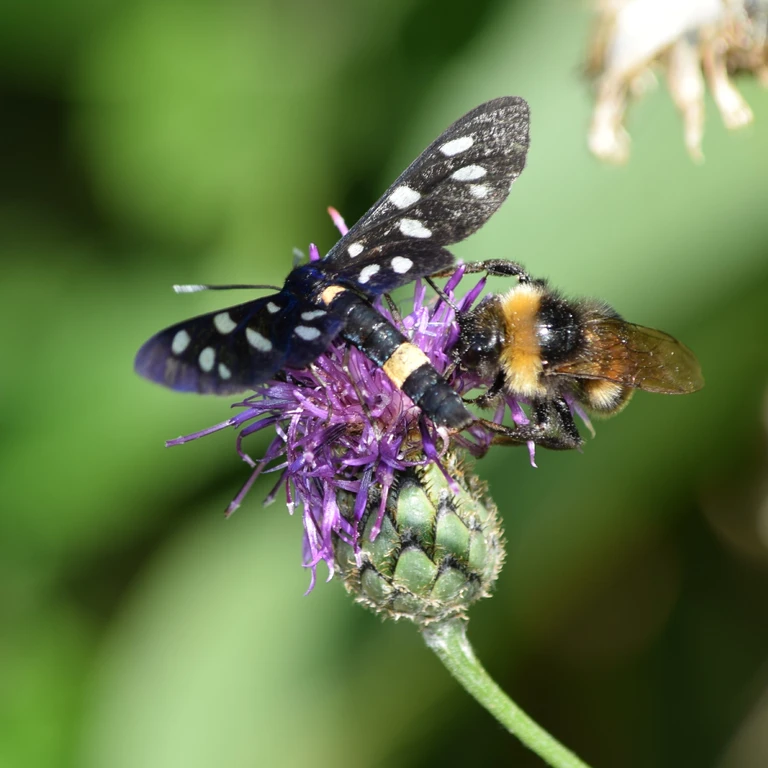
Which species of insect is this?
Amata phegea
